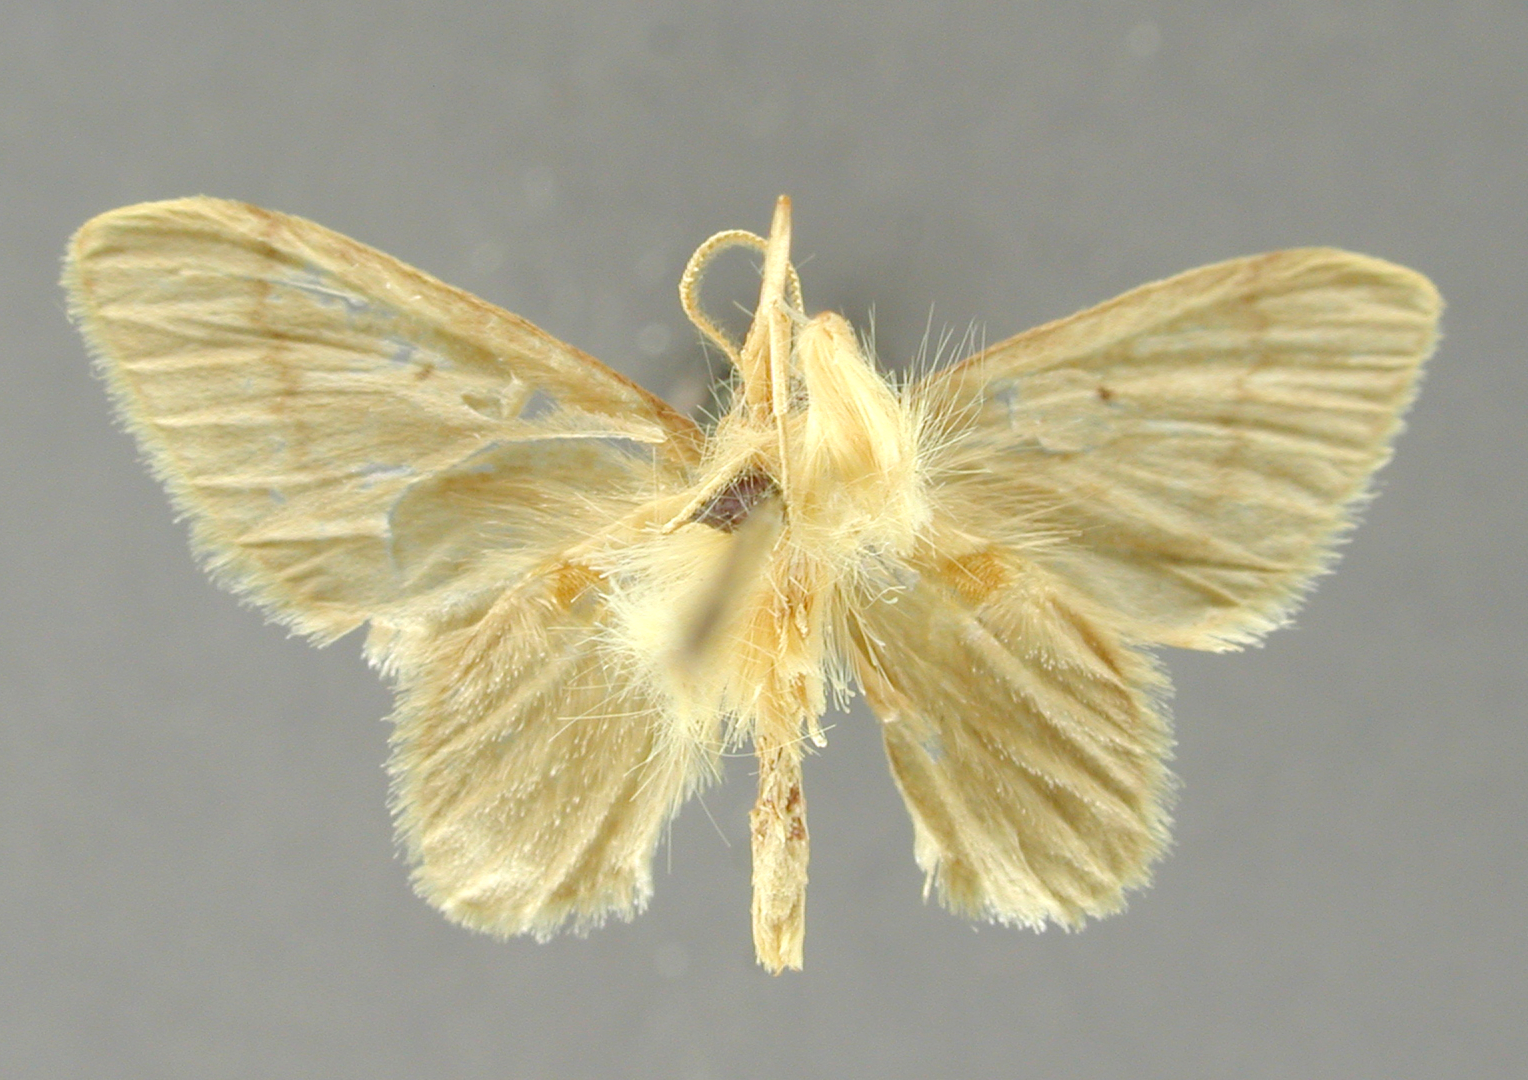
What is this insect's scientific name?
Hirthestes laniata
